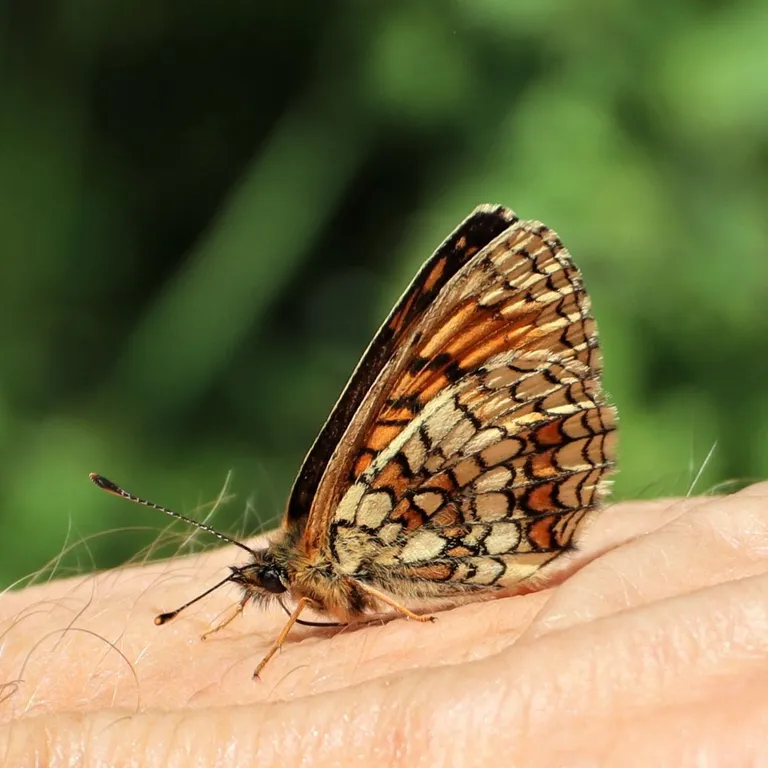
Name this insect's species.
Melitaea athalia
